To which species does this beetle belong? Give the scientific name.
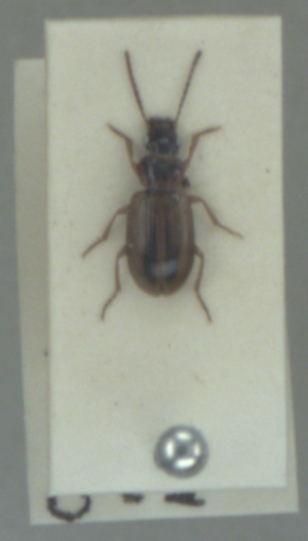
Dicheirotrichus placidus
